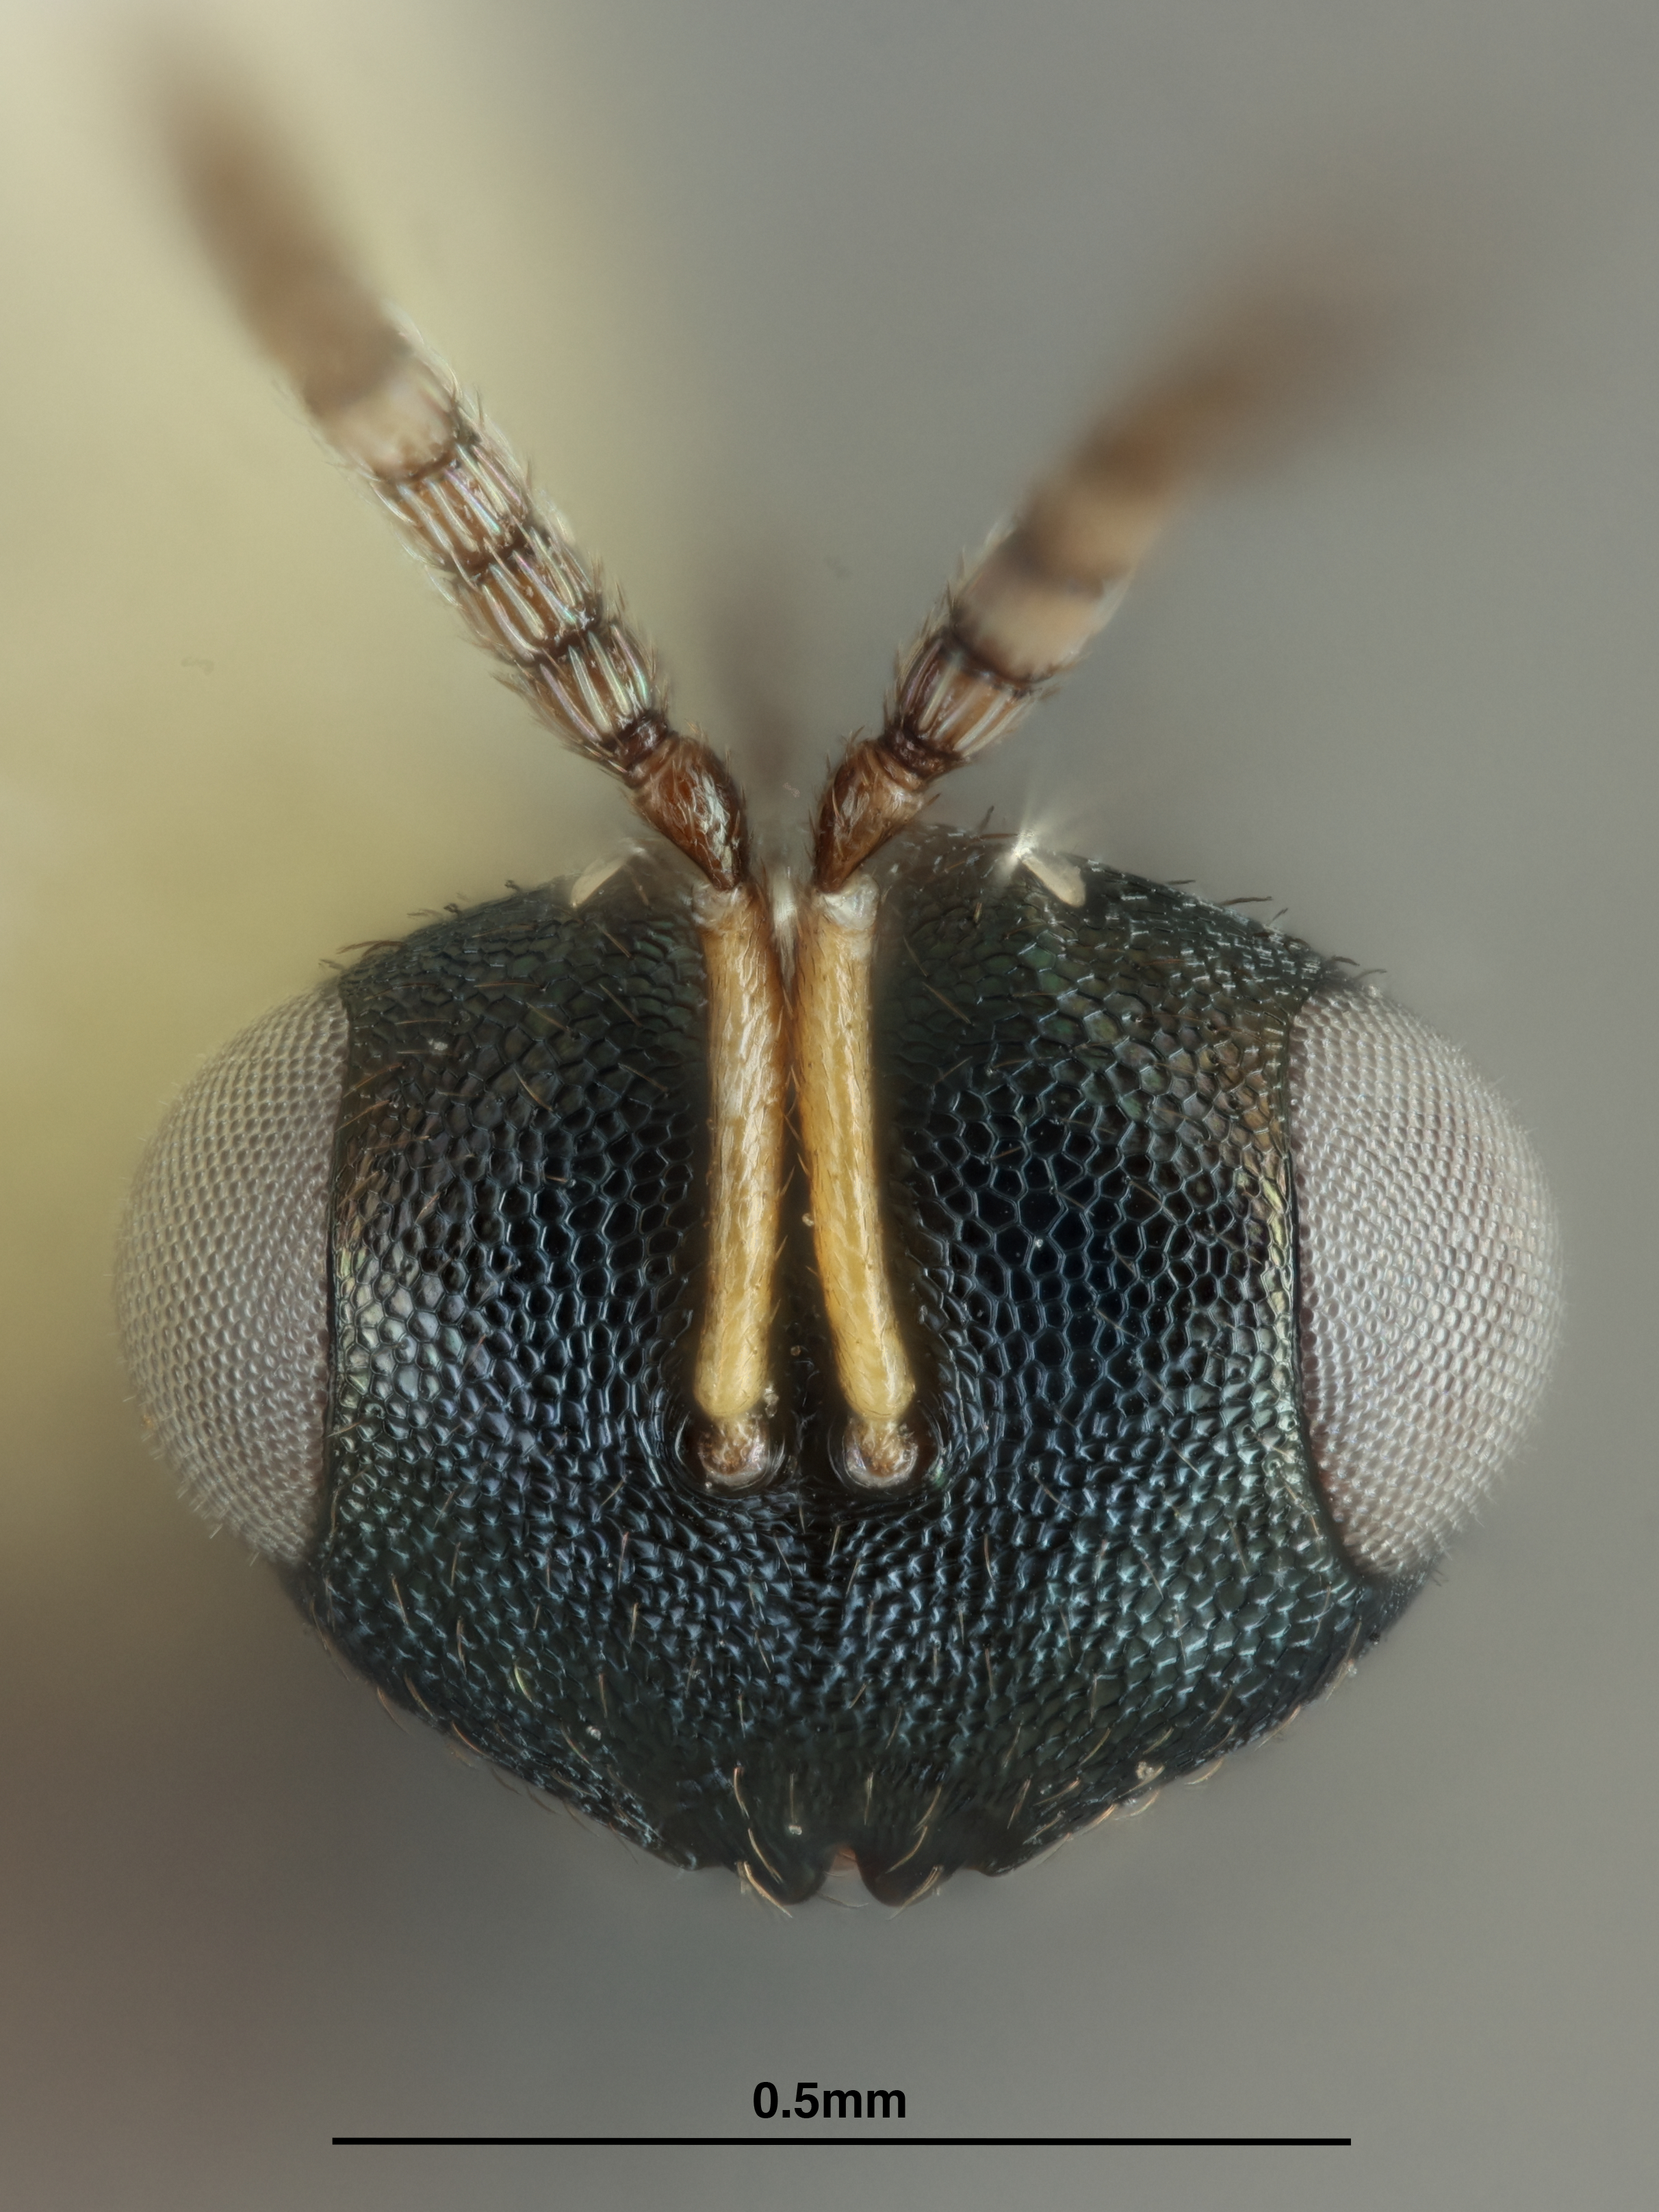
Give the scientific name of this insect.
Kukua clypeata
